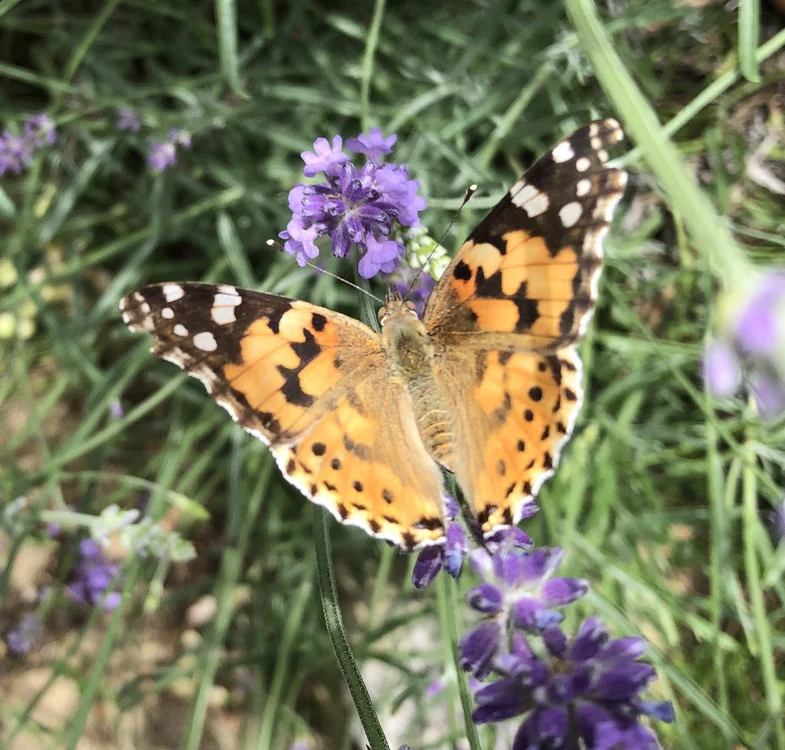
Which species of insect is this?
Vanessa cardui
